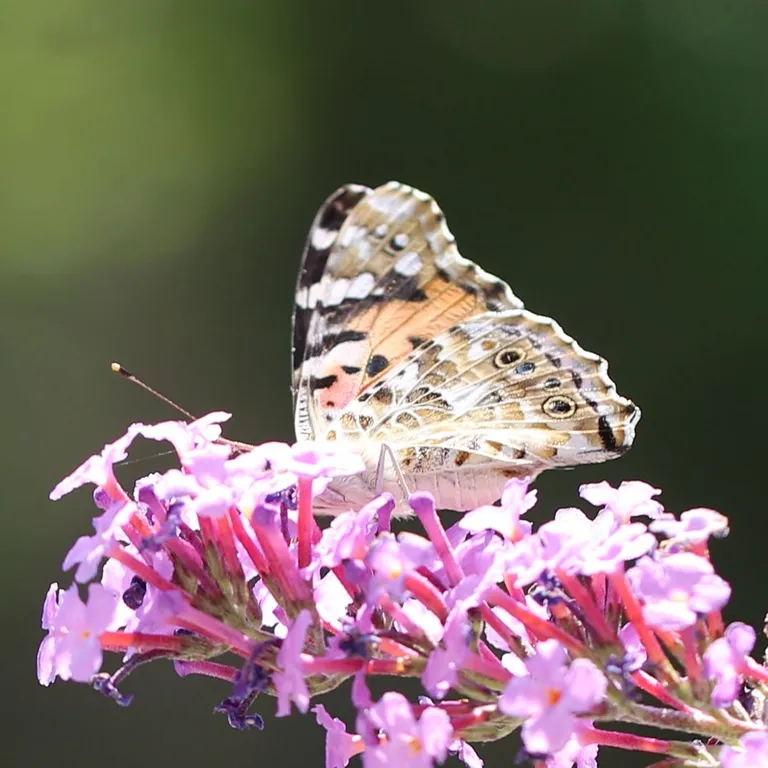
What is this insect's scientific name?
Vanessa cardui
